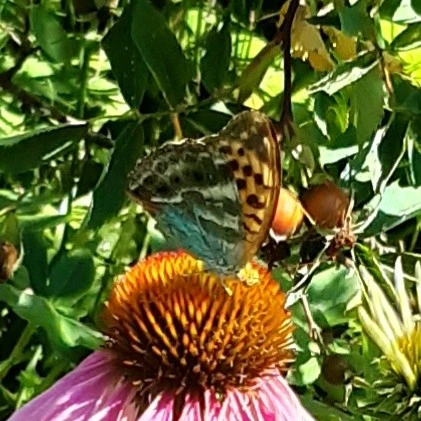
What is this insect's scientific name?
Argynnis paphia
